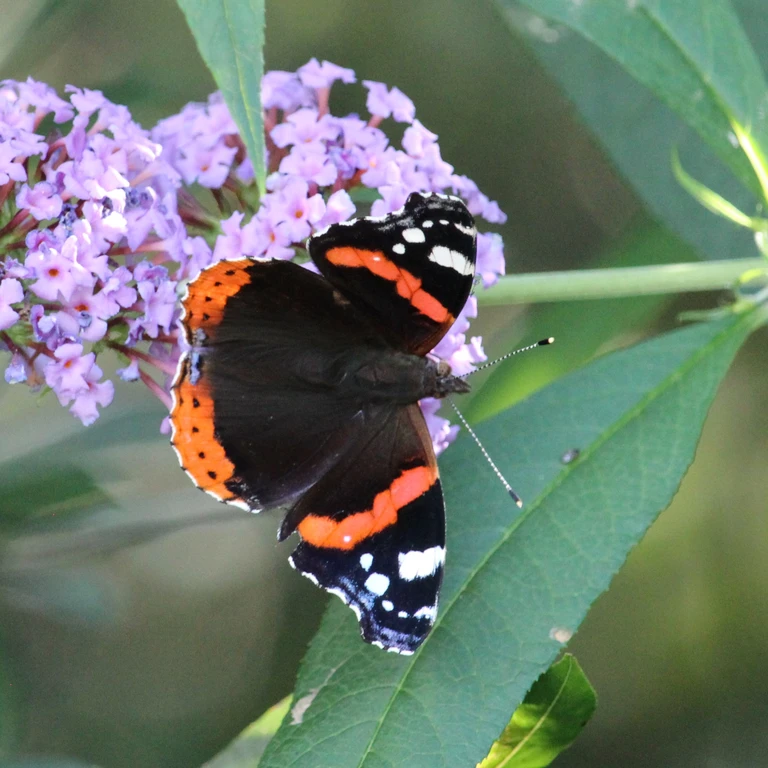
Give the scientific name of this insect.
Vanessa atalanta
